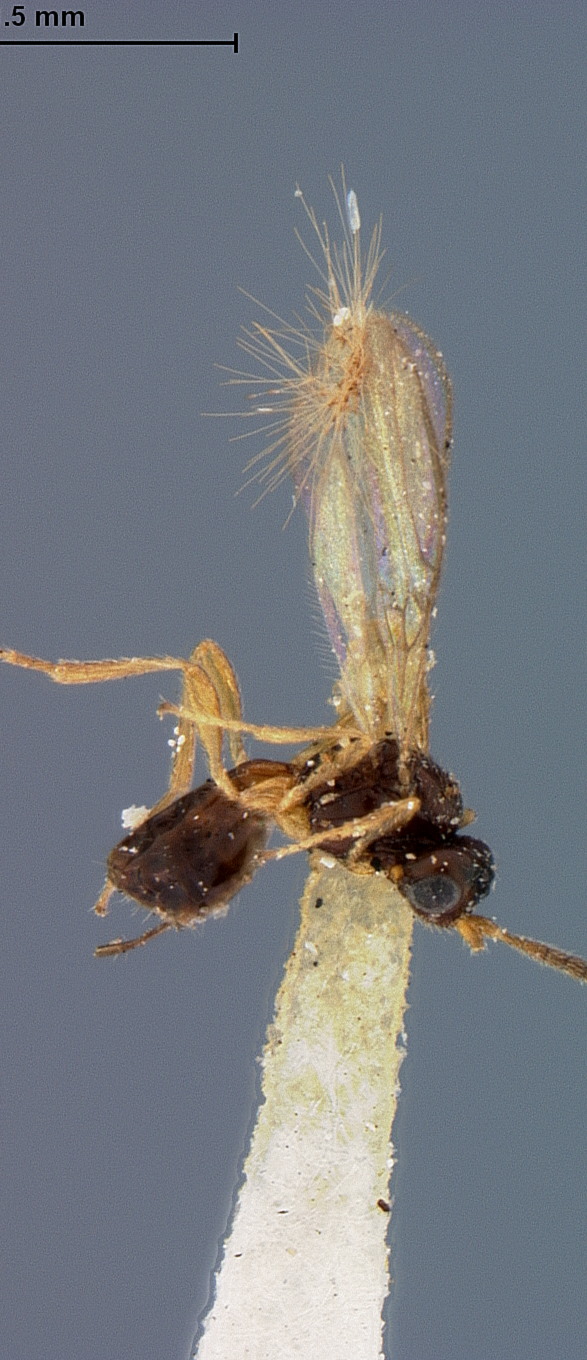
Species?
Synaldis painteri
